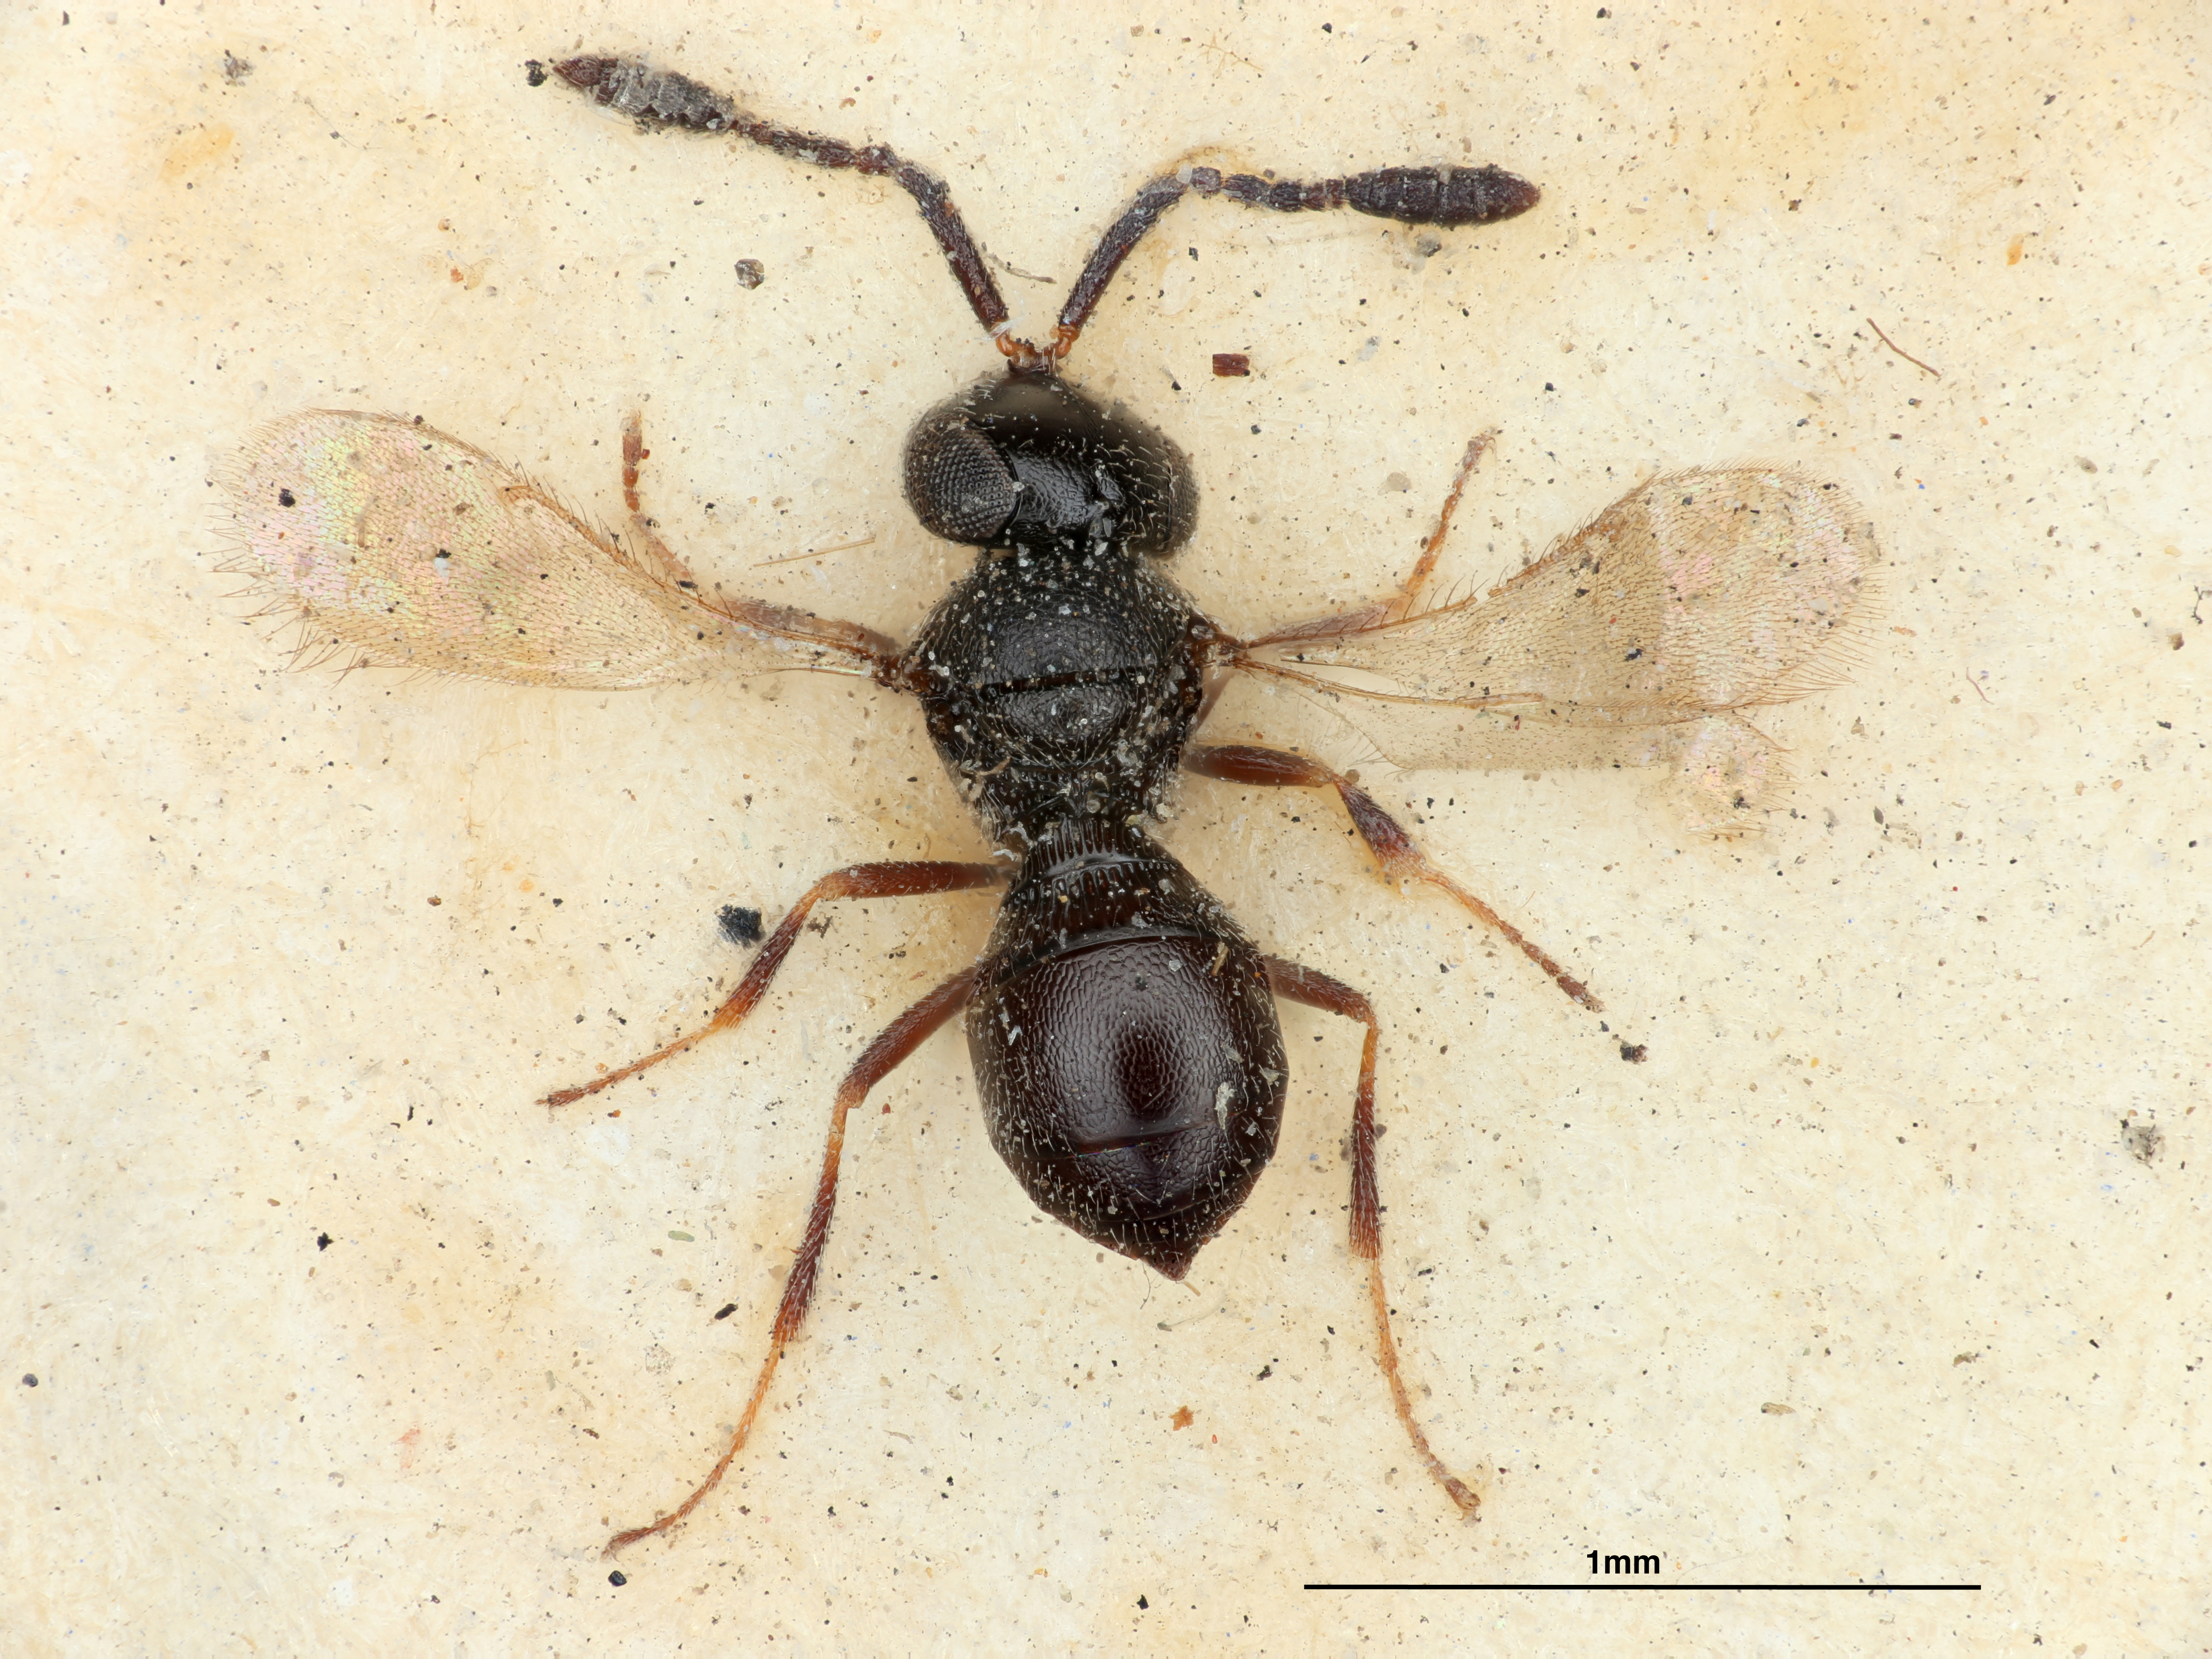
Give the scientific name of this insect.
Trimorus amabilis
